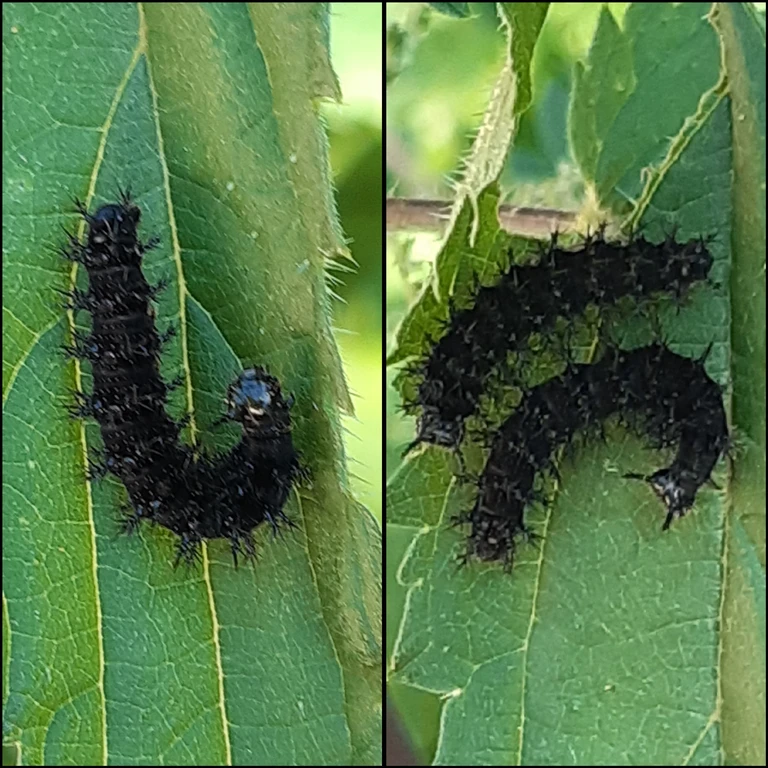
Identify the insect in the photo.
Araschnia levana
